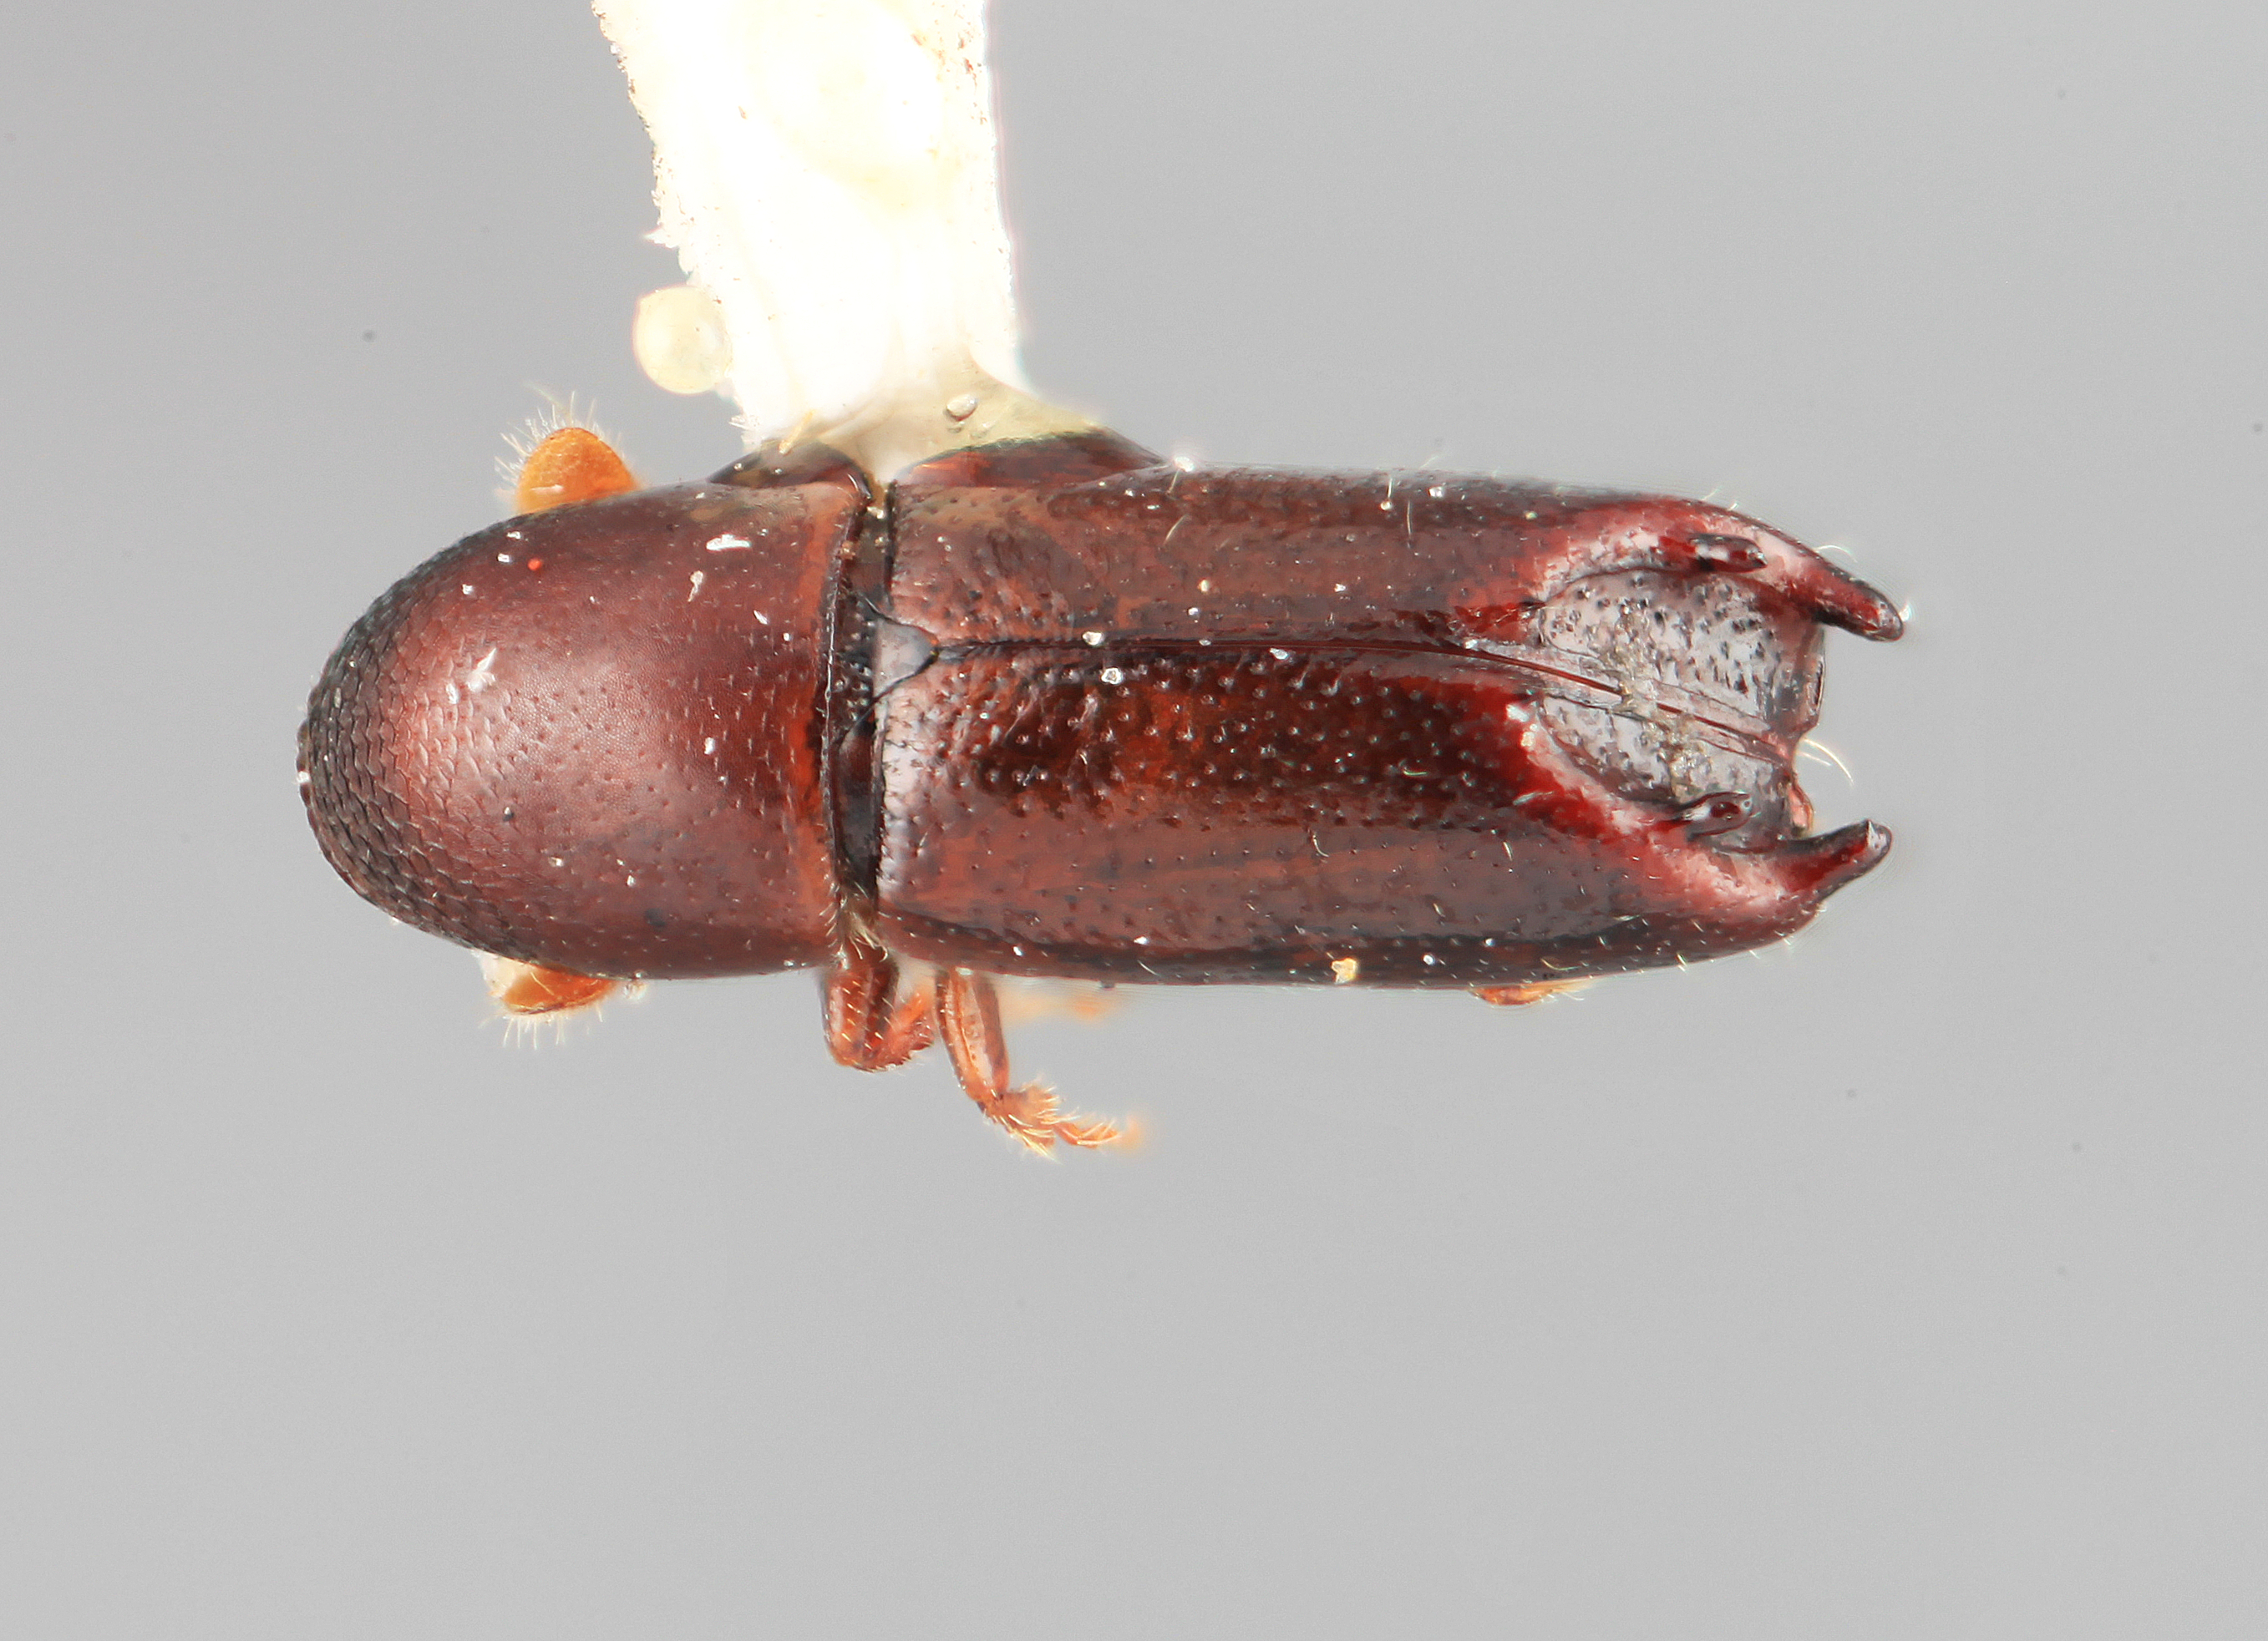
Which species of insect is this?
Tricolus aciculatus
